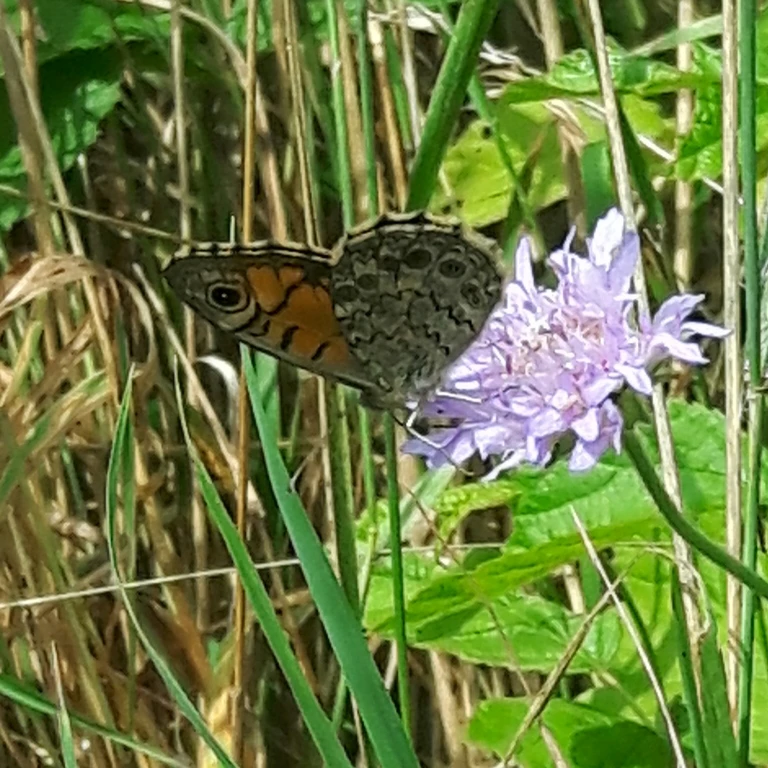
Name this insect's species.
Lasiommata megera (also Pararge megera)
